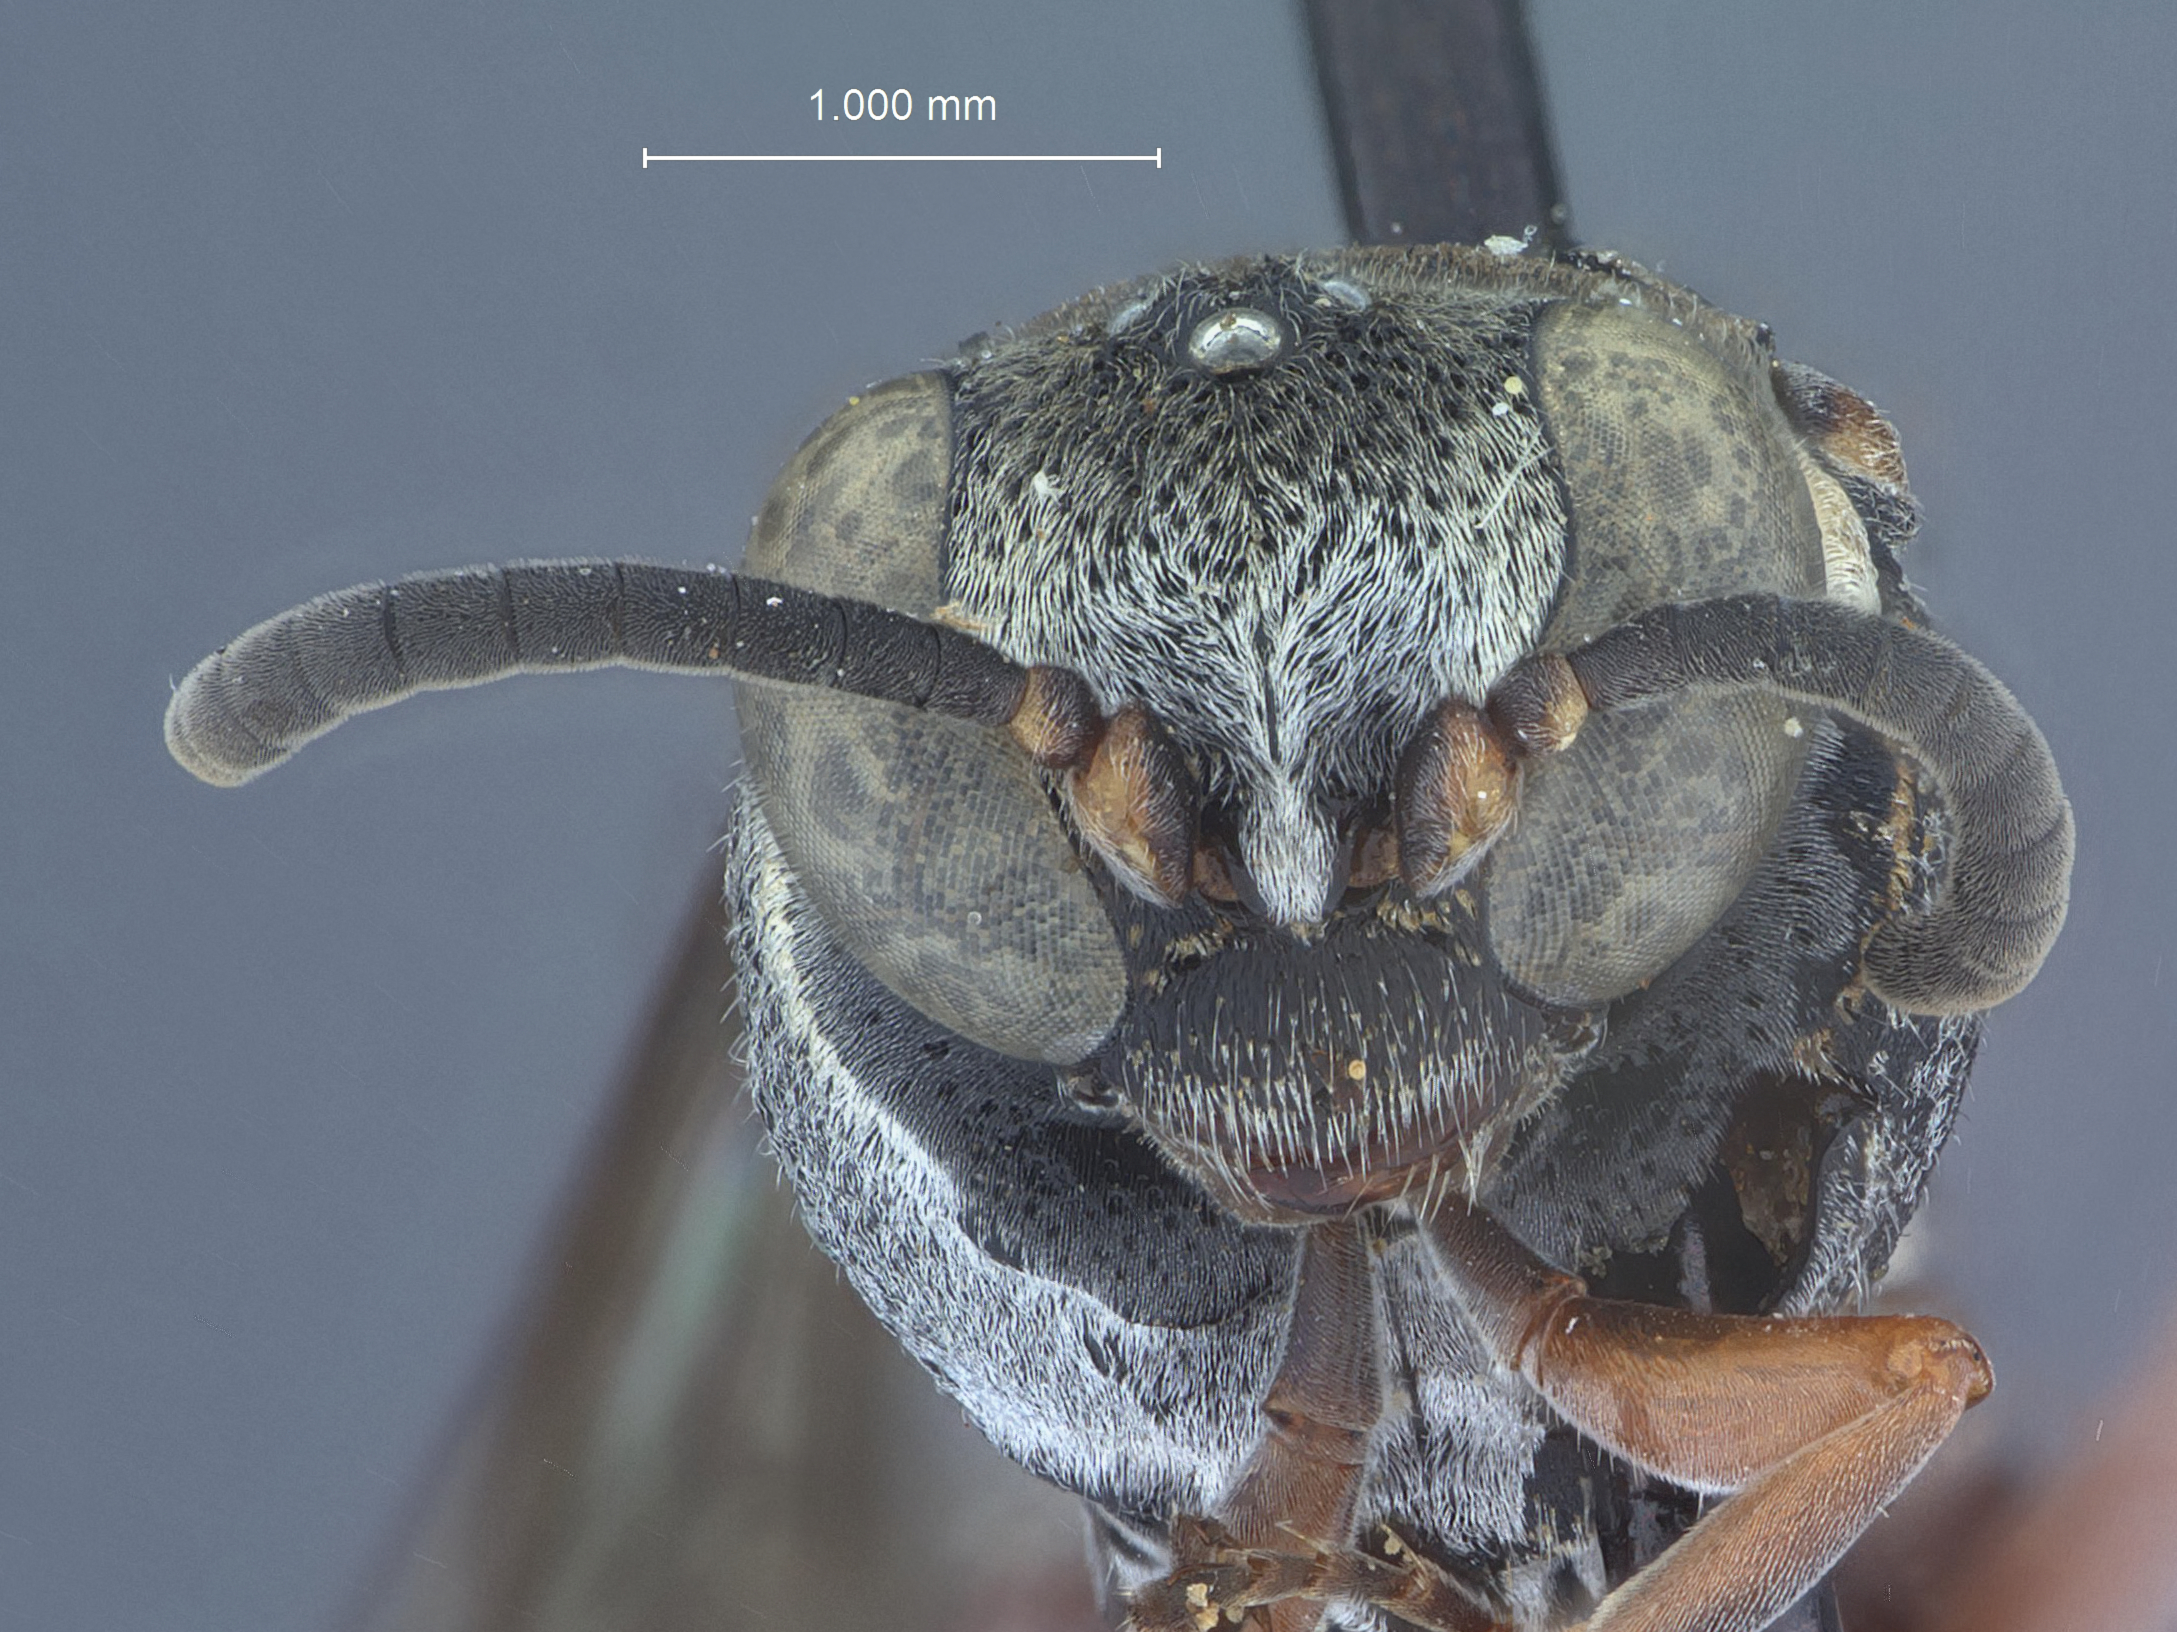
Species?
Brachystegus guatemalensis
